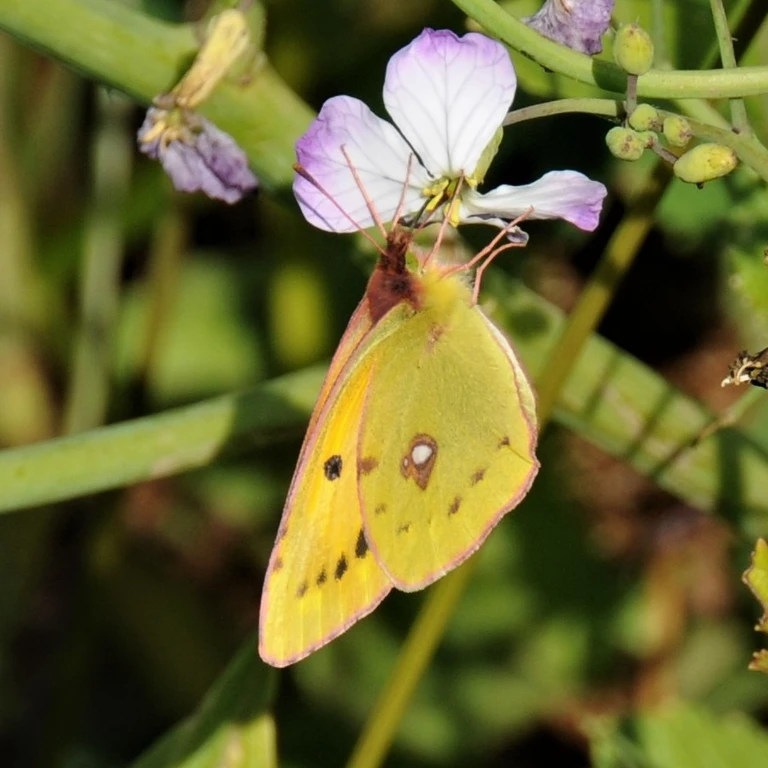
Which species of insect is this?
Colias croceus
